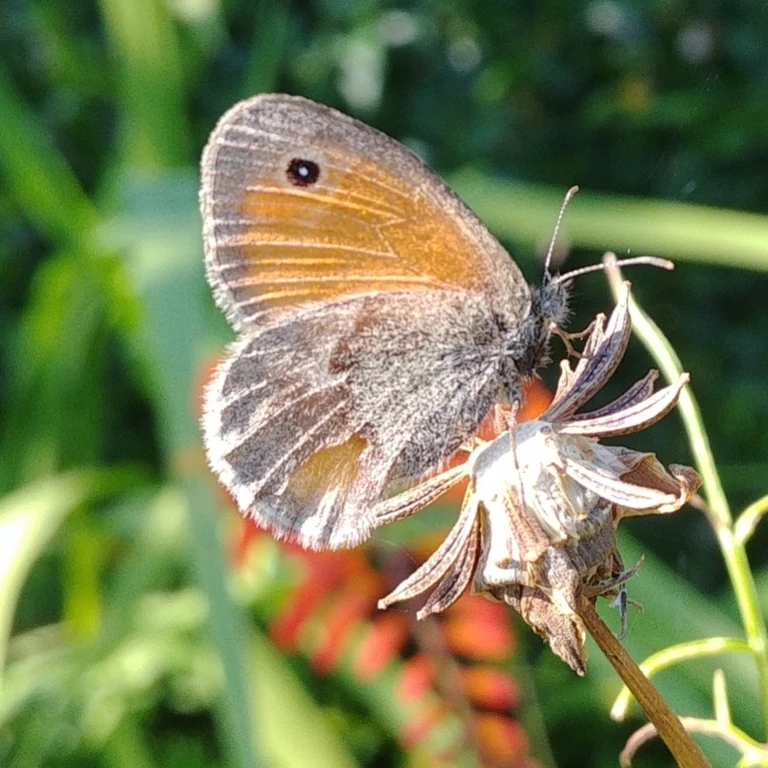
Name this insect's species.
Coenonympha pamphilus
